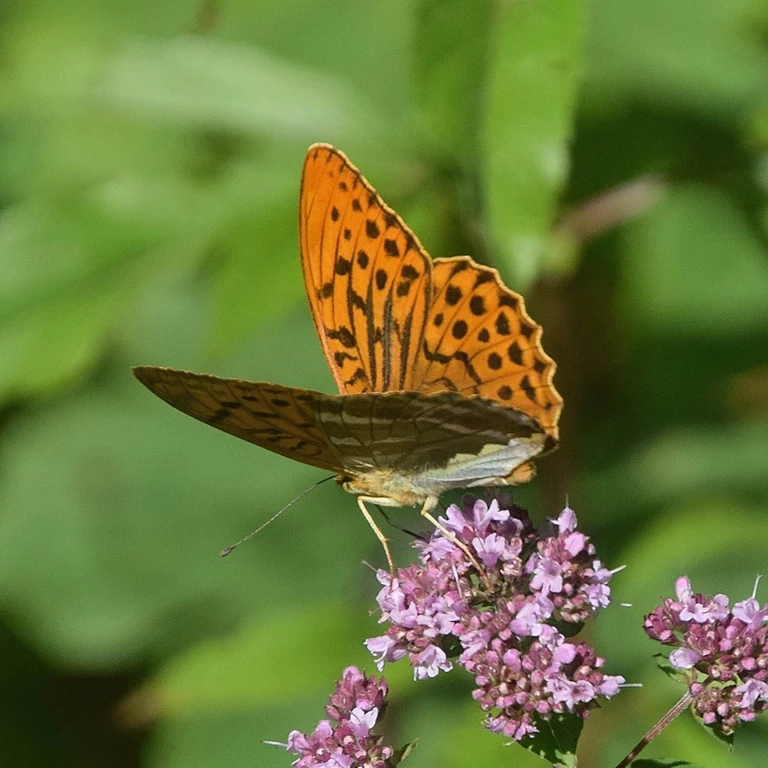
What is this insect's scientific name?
Argynnis paphia
